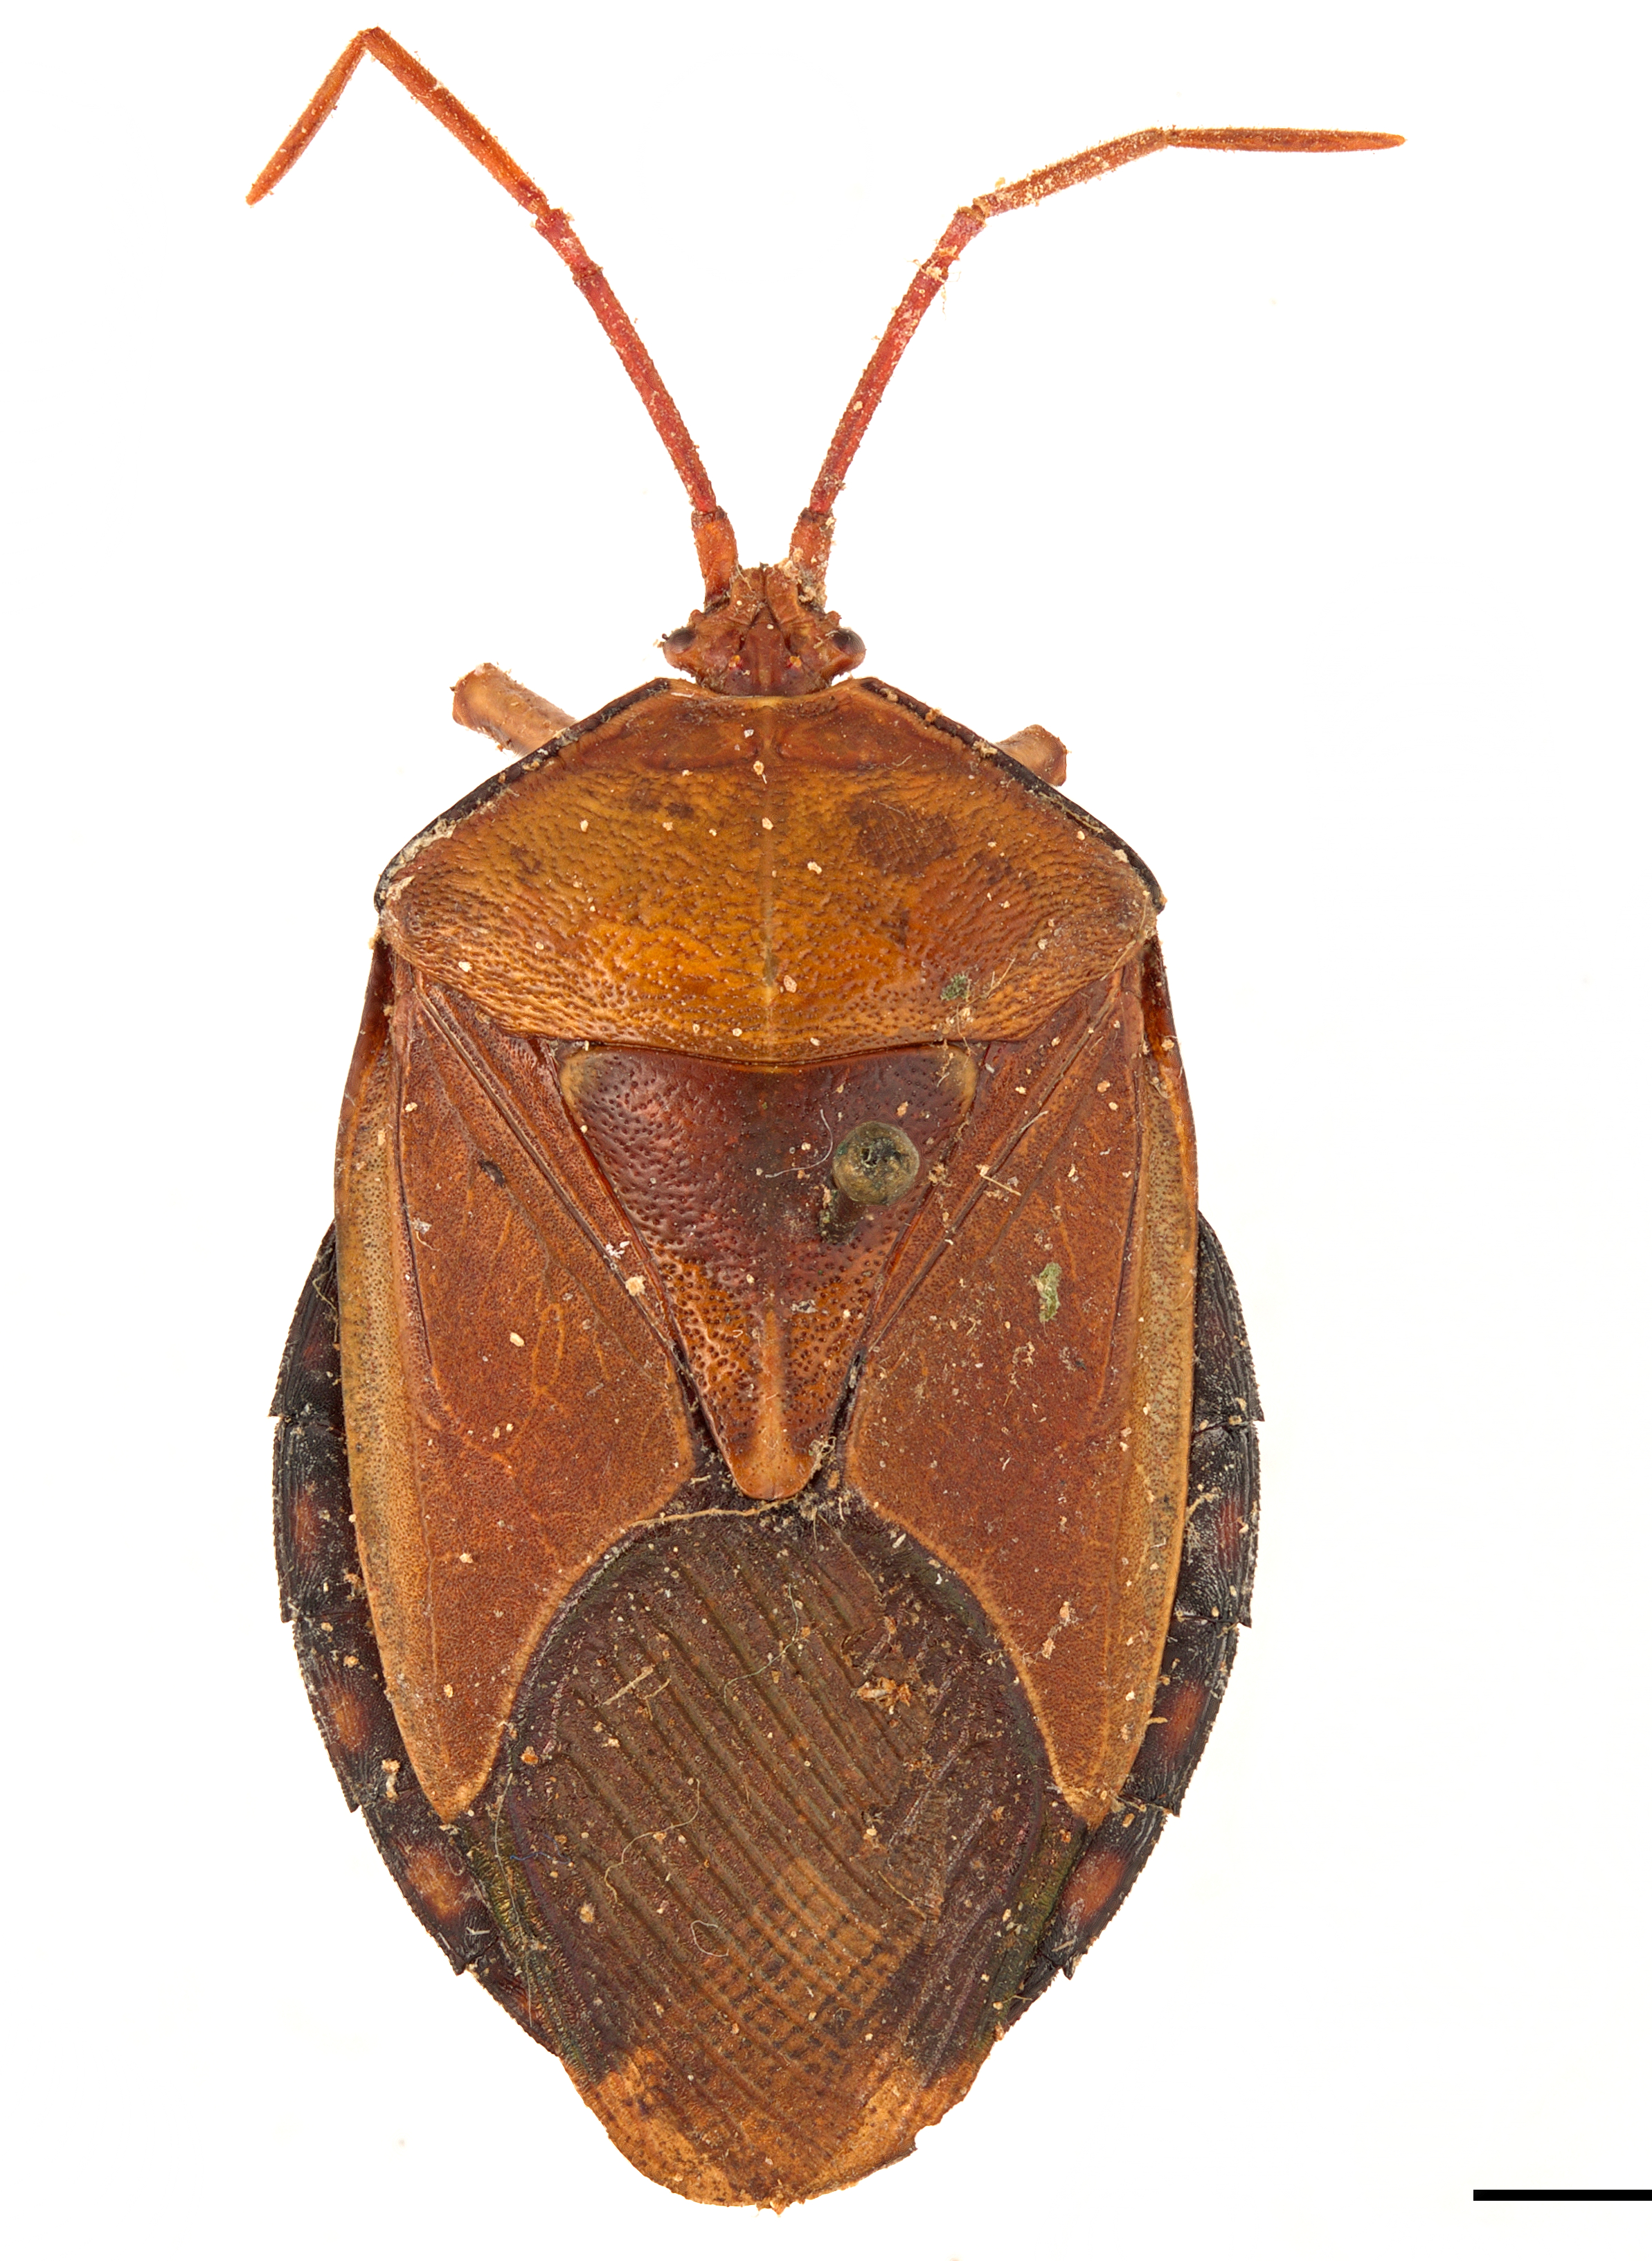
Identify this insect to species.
Rhoecus glabricollis
